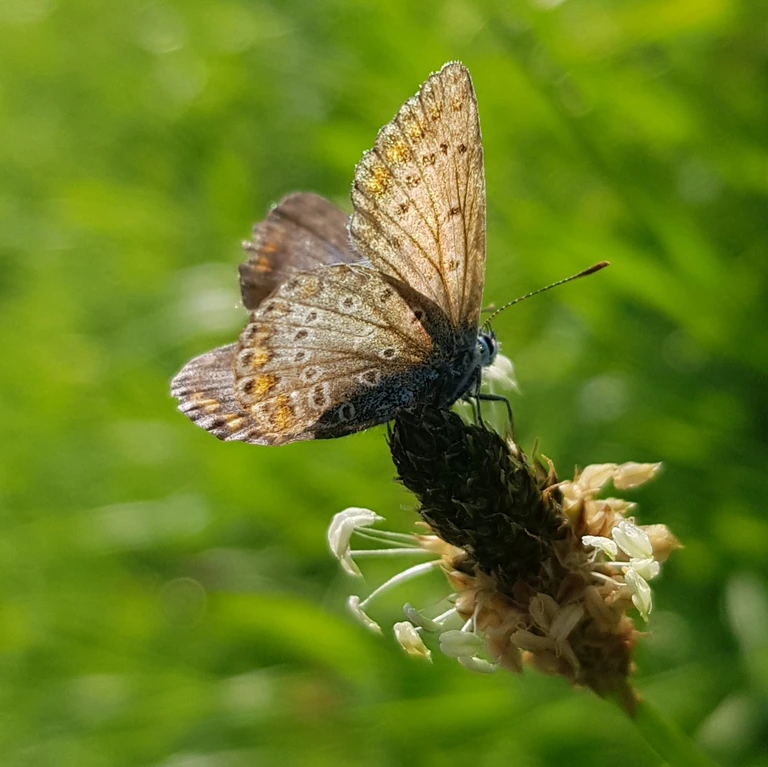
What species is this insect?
Polyommatus icarus
